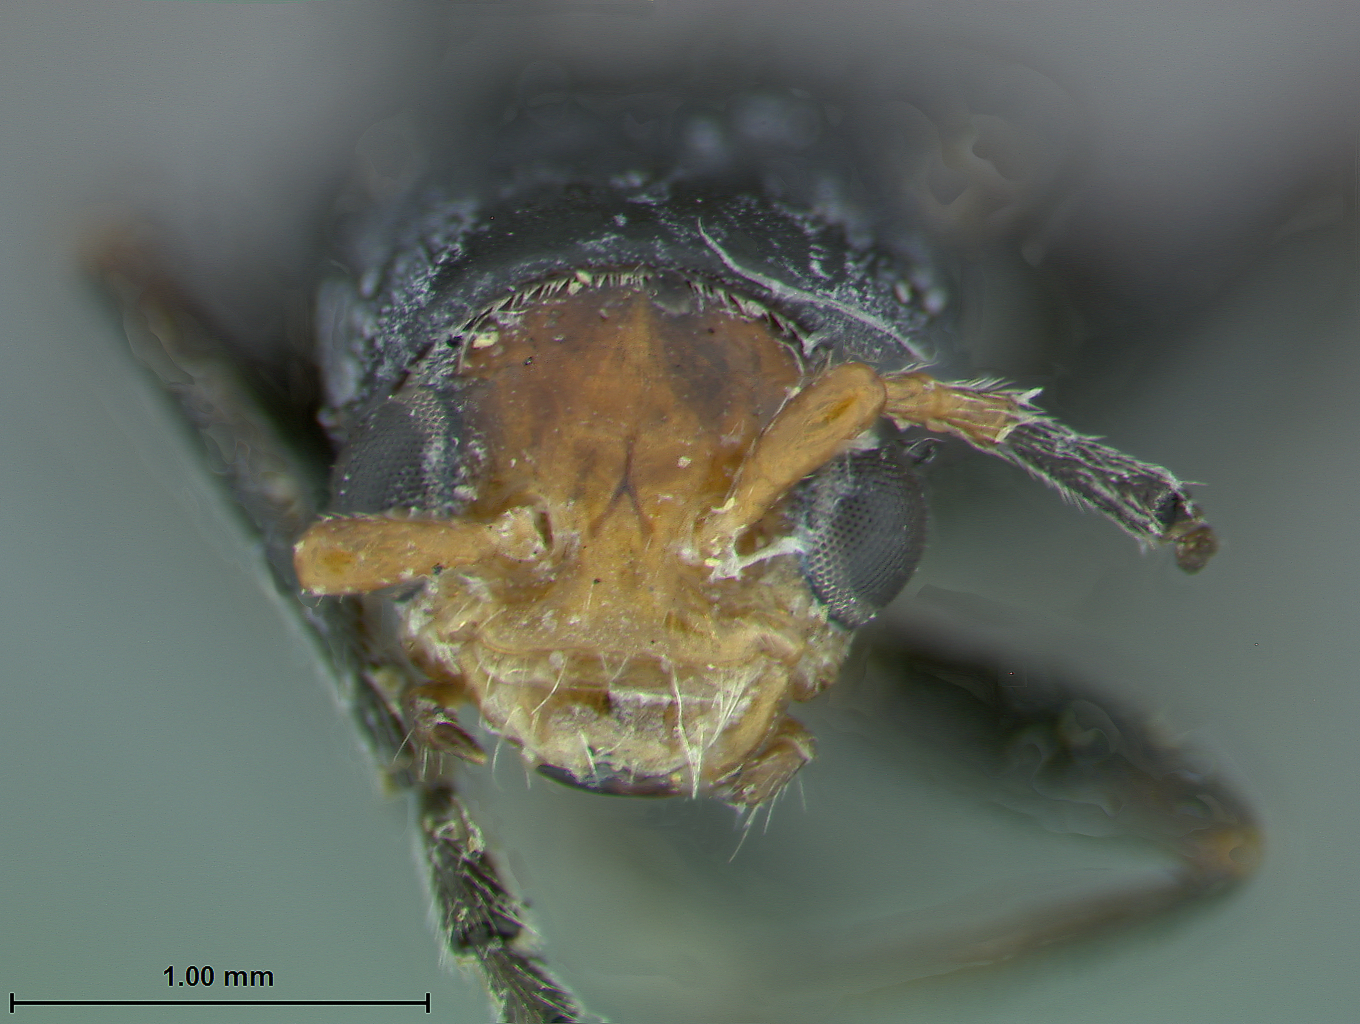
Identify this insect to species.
Luperodes flavoniger
